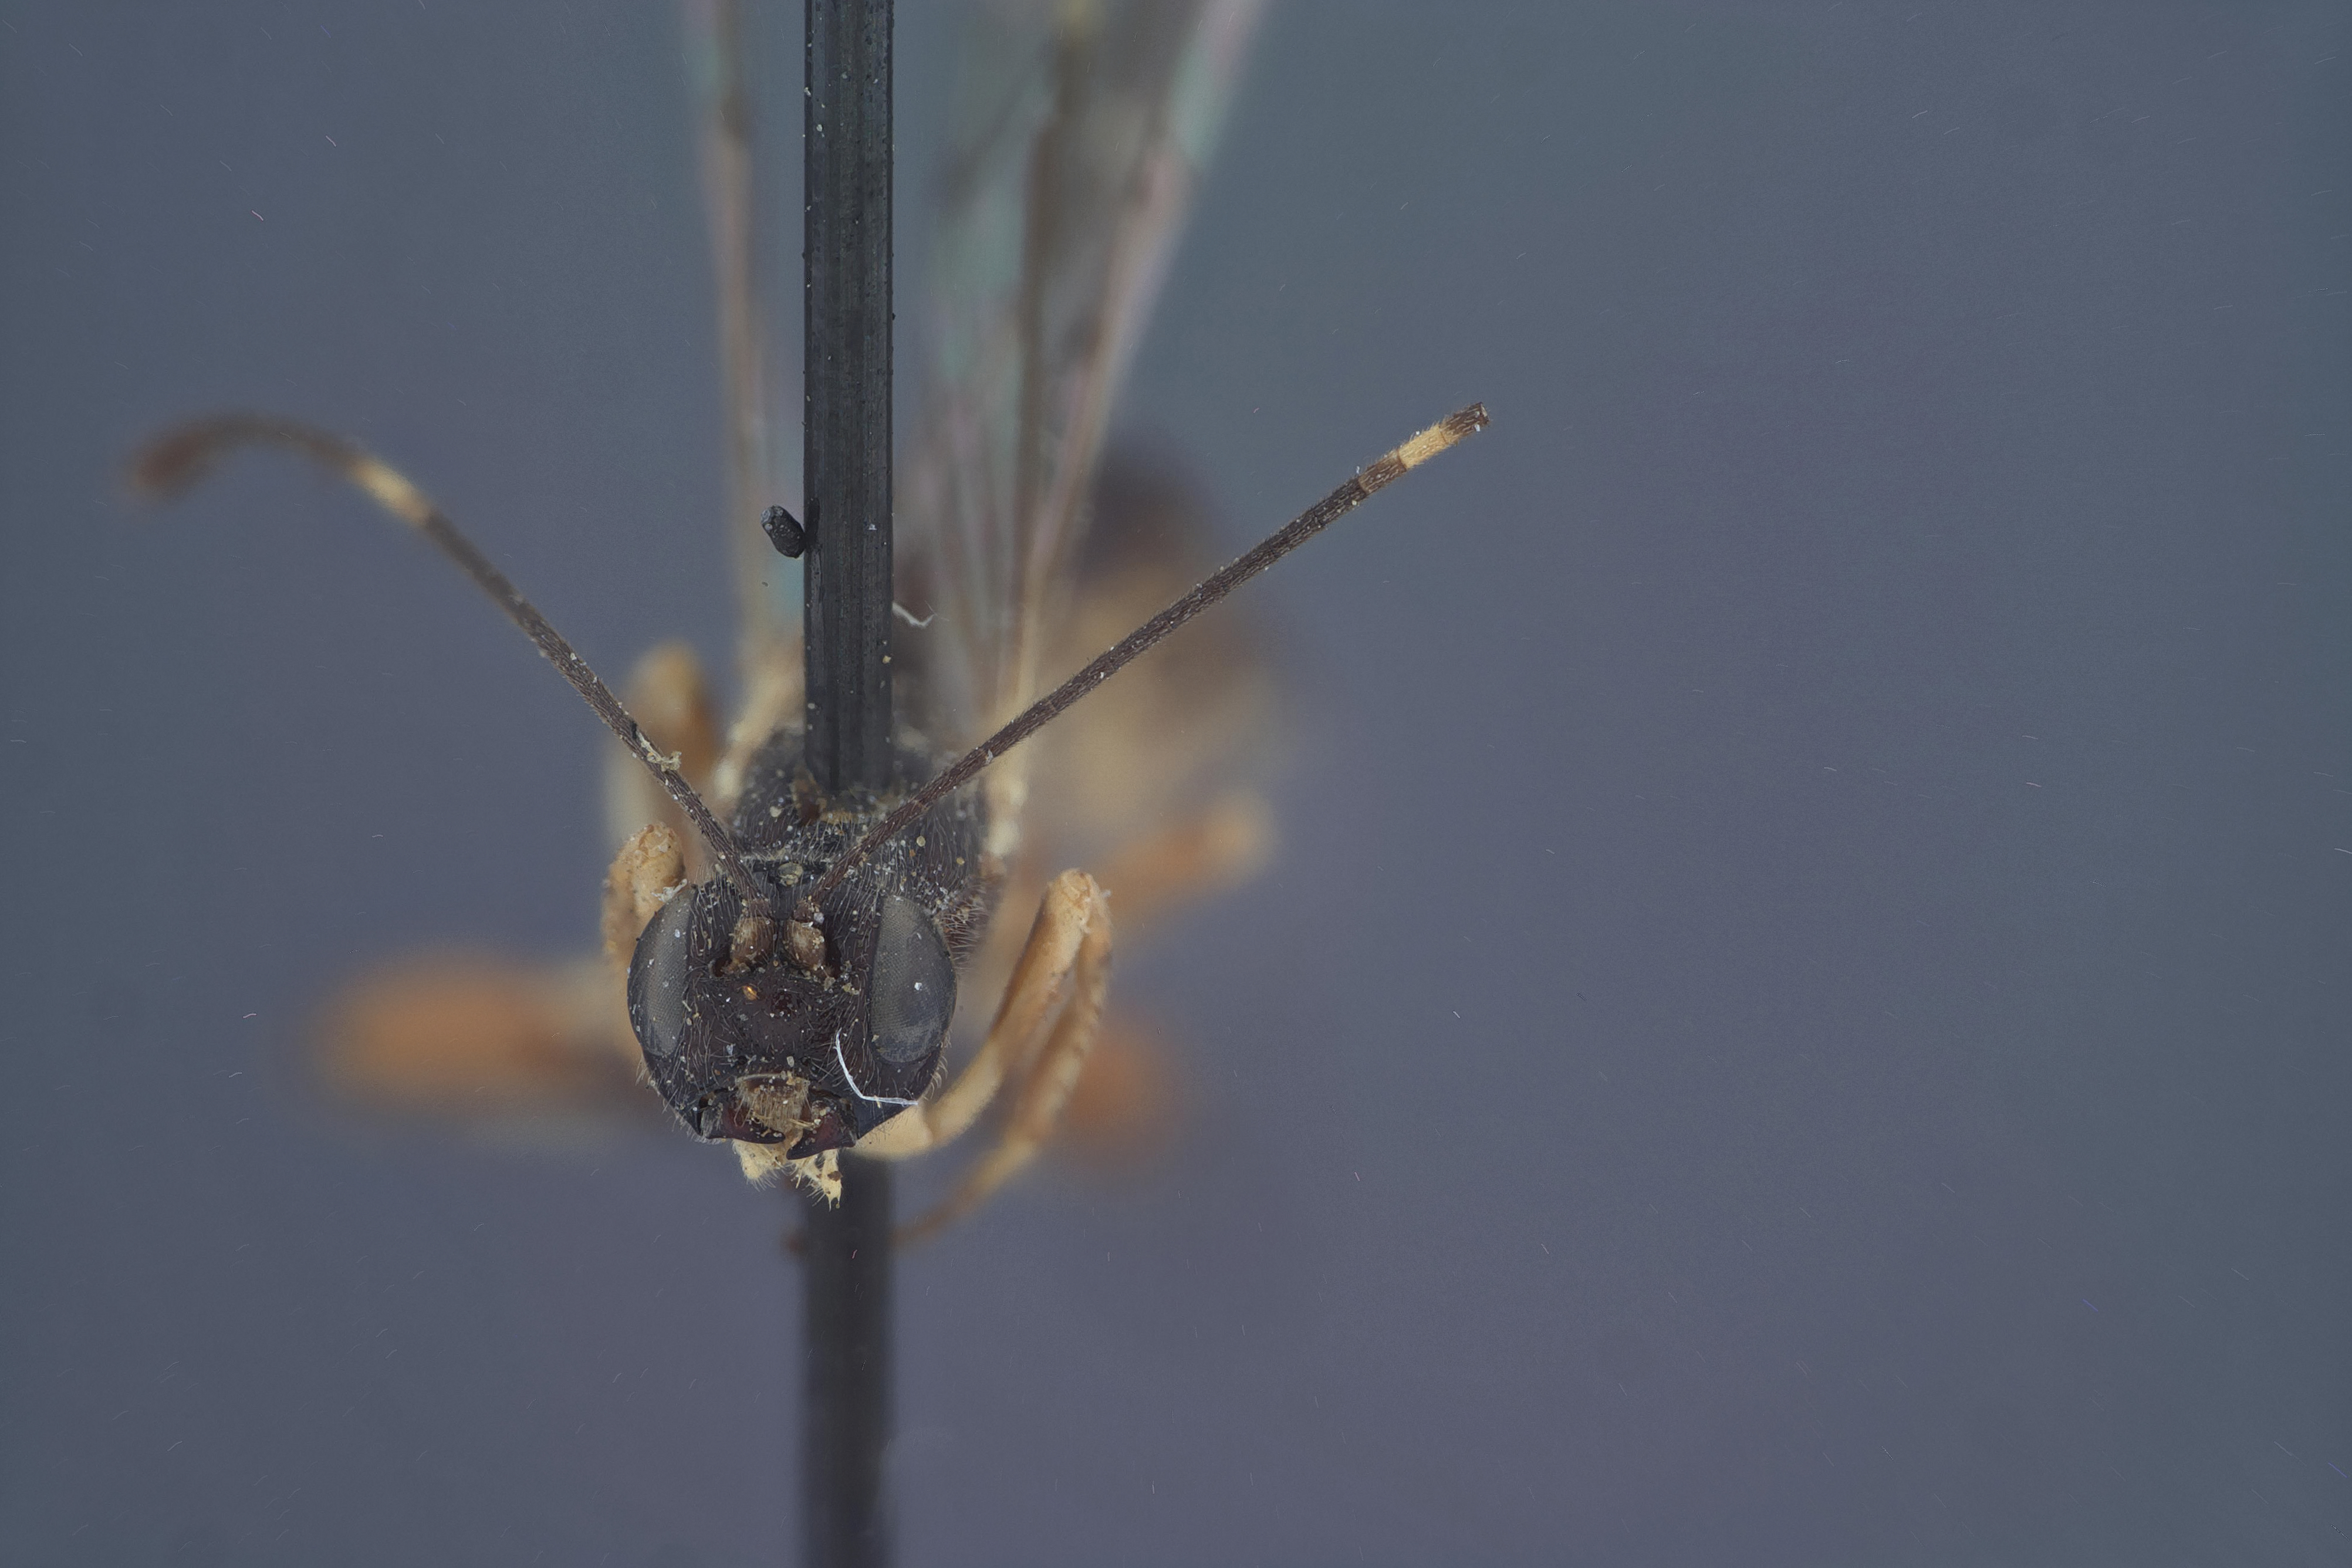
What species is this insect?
Xorides peniculus
